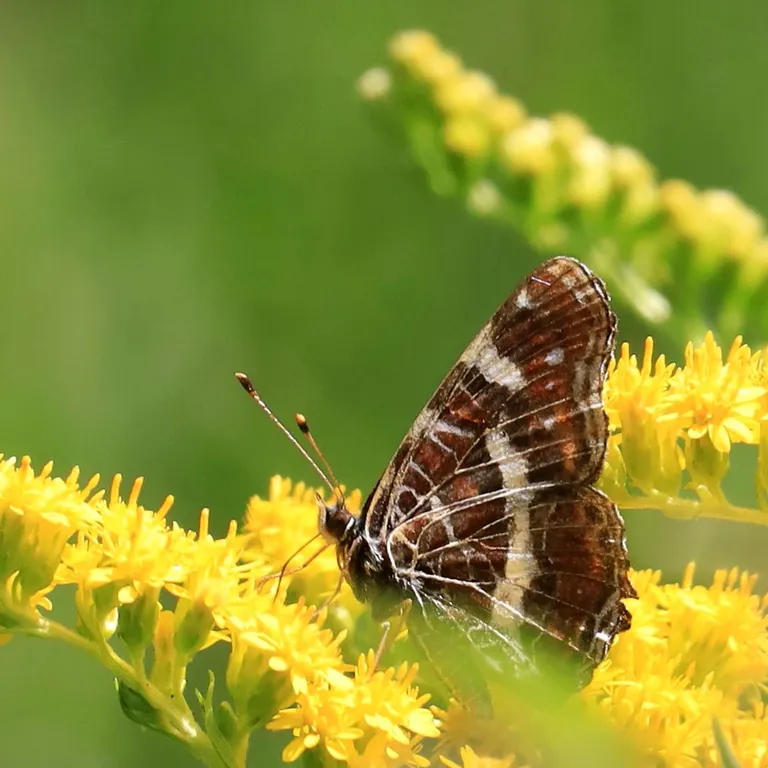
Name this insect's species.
Araschnia levana
